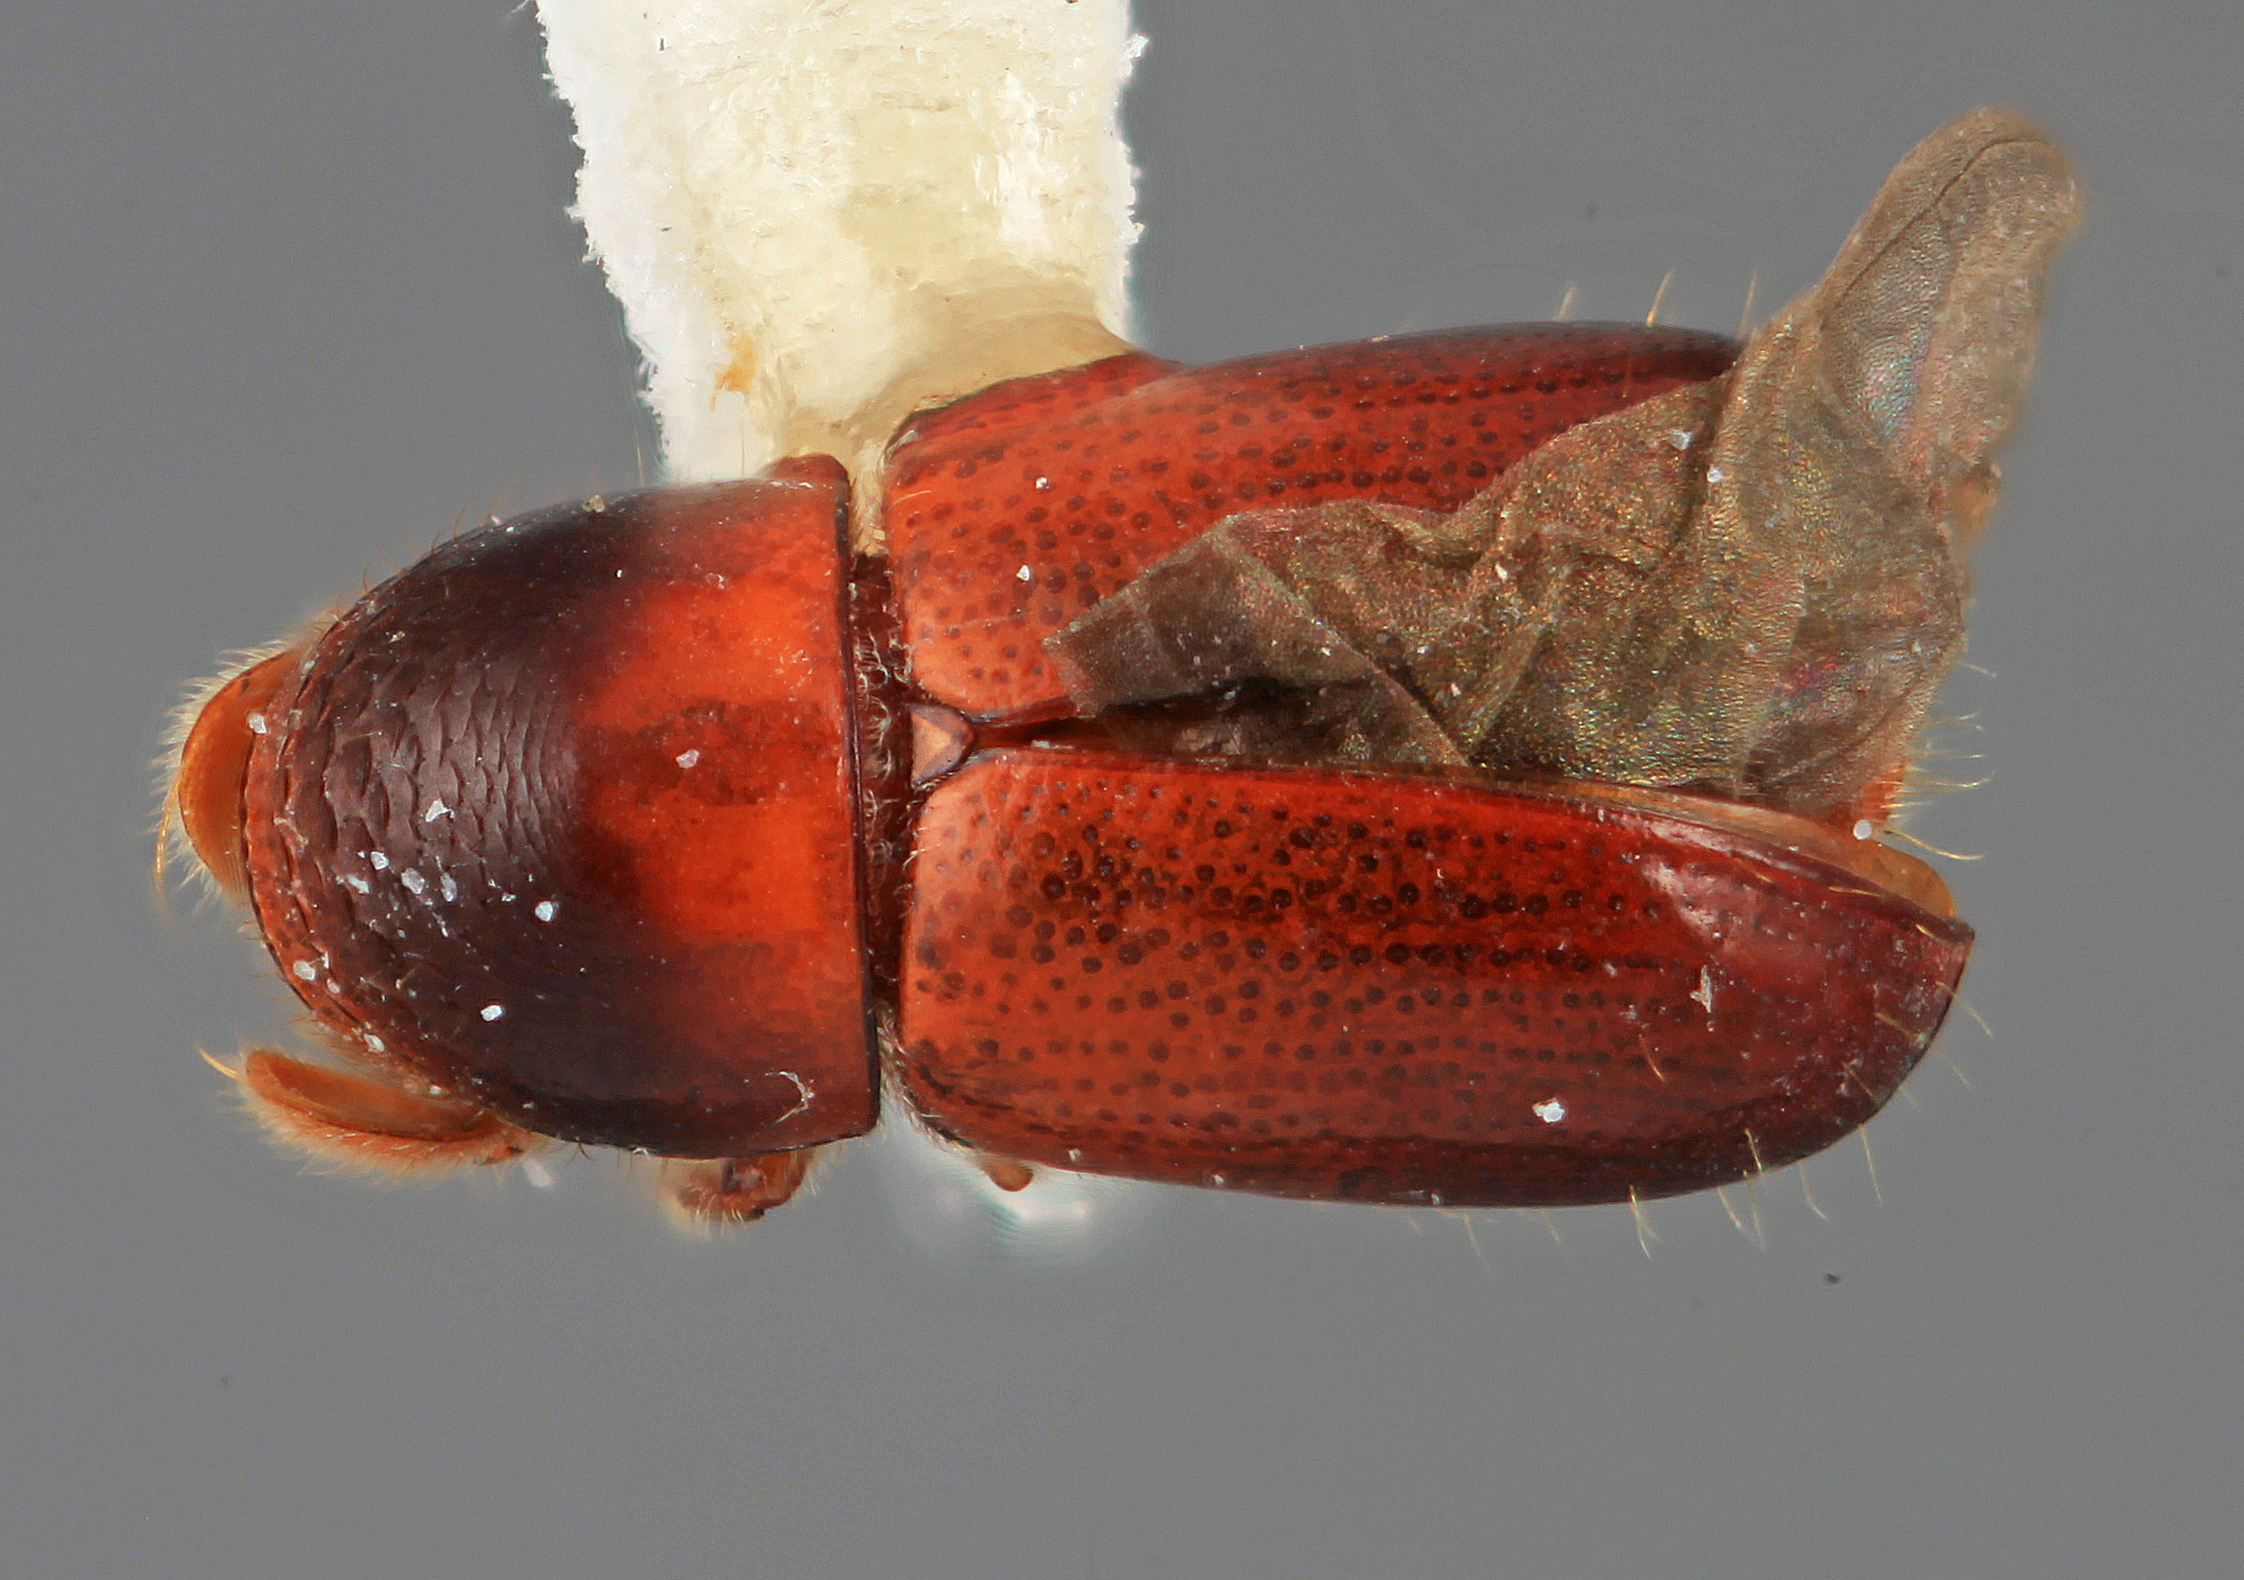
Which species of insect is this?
Corthyloxiphus punctatus
